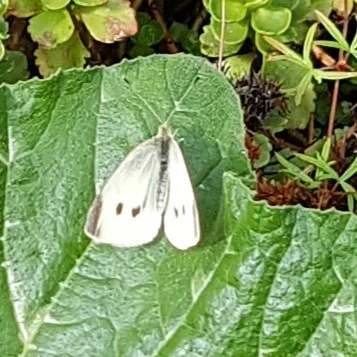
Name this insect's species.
Pieris rapae
